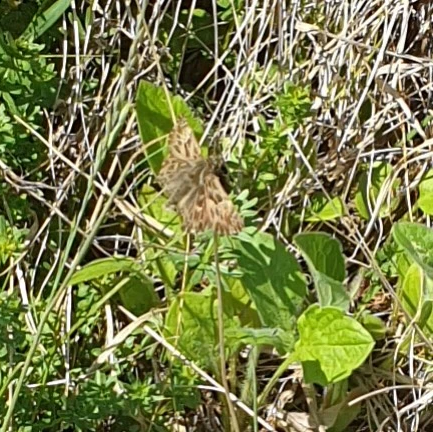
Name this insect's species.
Carcharodus alceae
